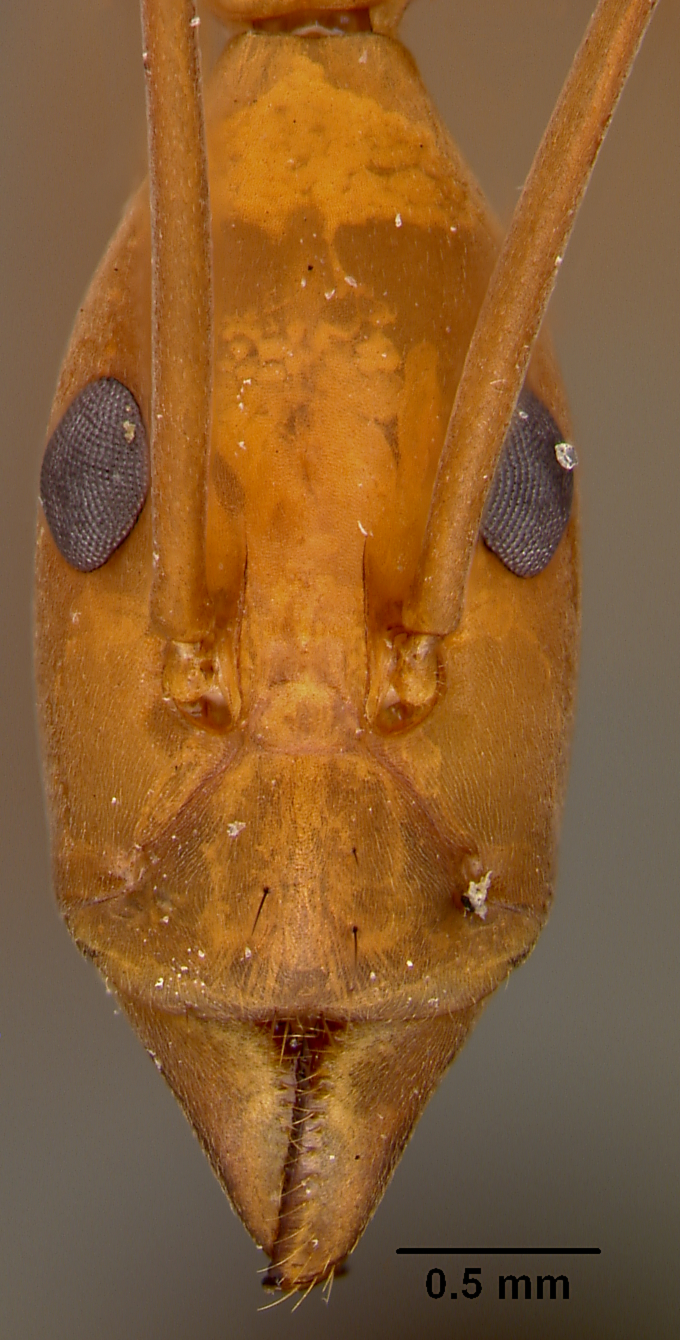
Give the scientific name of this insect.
Leptomyrmex varians
